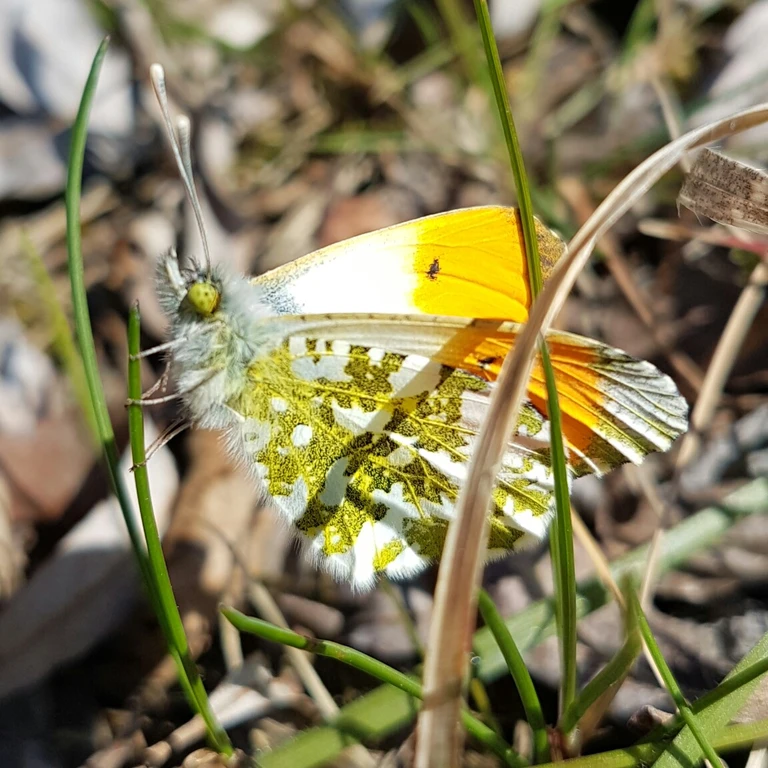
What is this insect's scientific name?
Anthocharis cardamines
